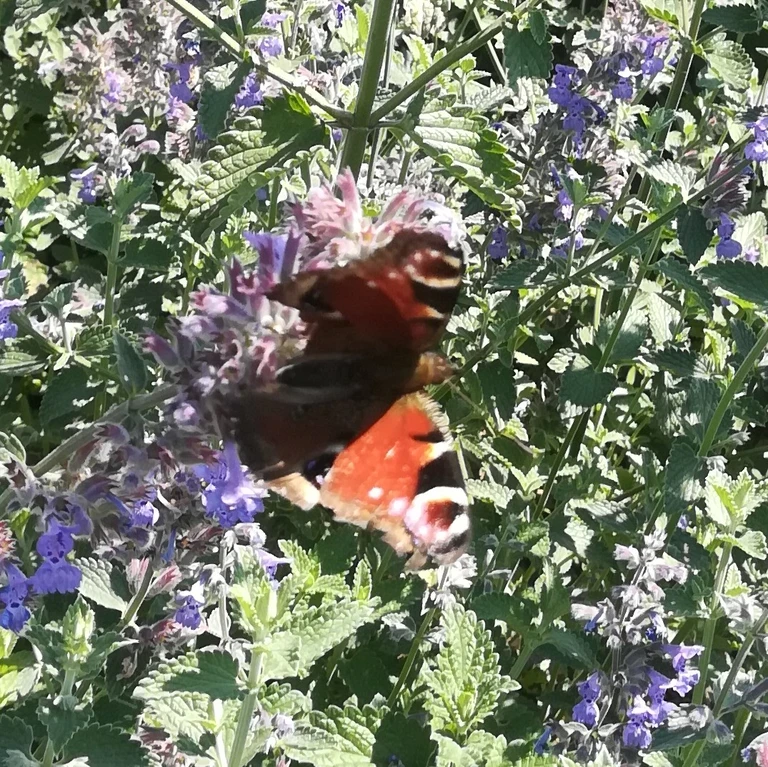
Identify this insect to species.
Aglais io
